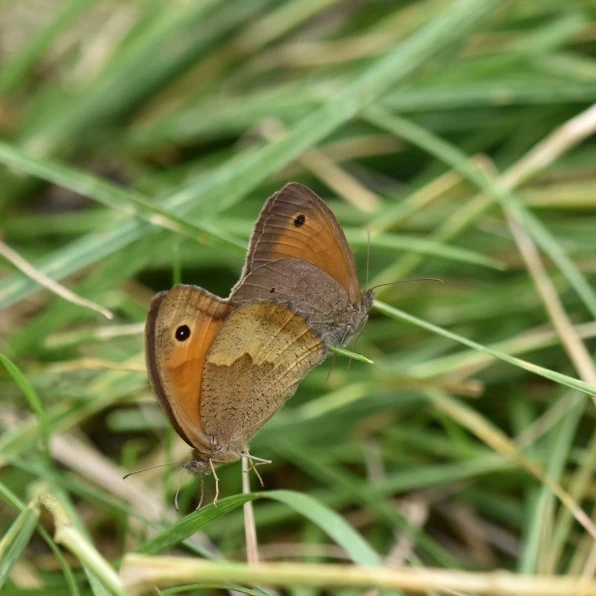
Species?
Maniola jurtina
